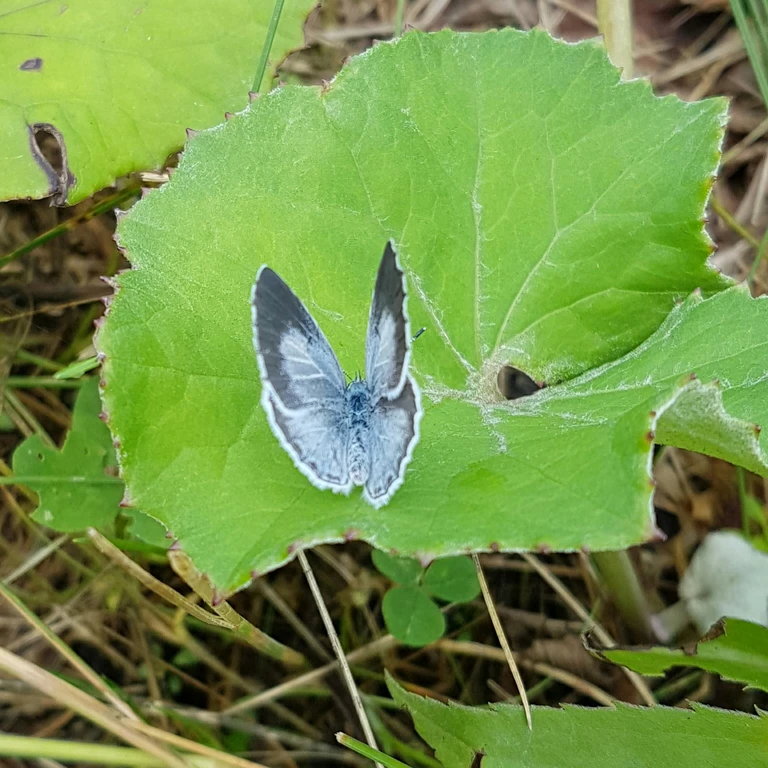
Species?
Celastrina argiolus
